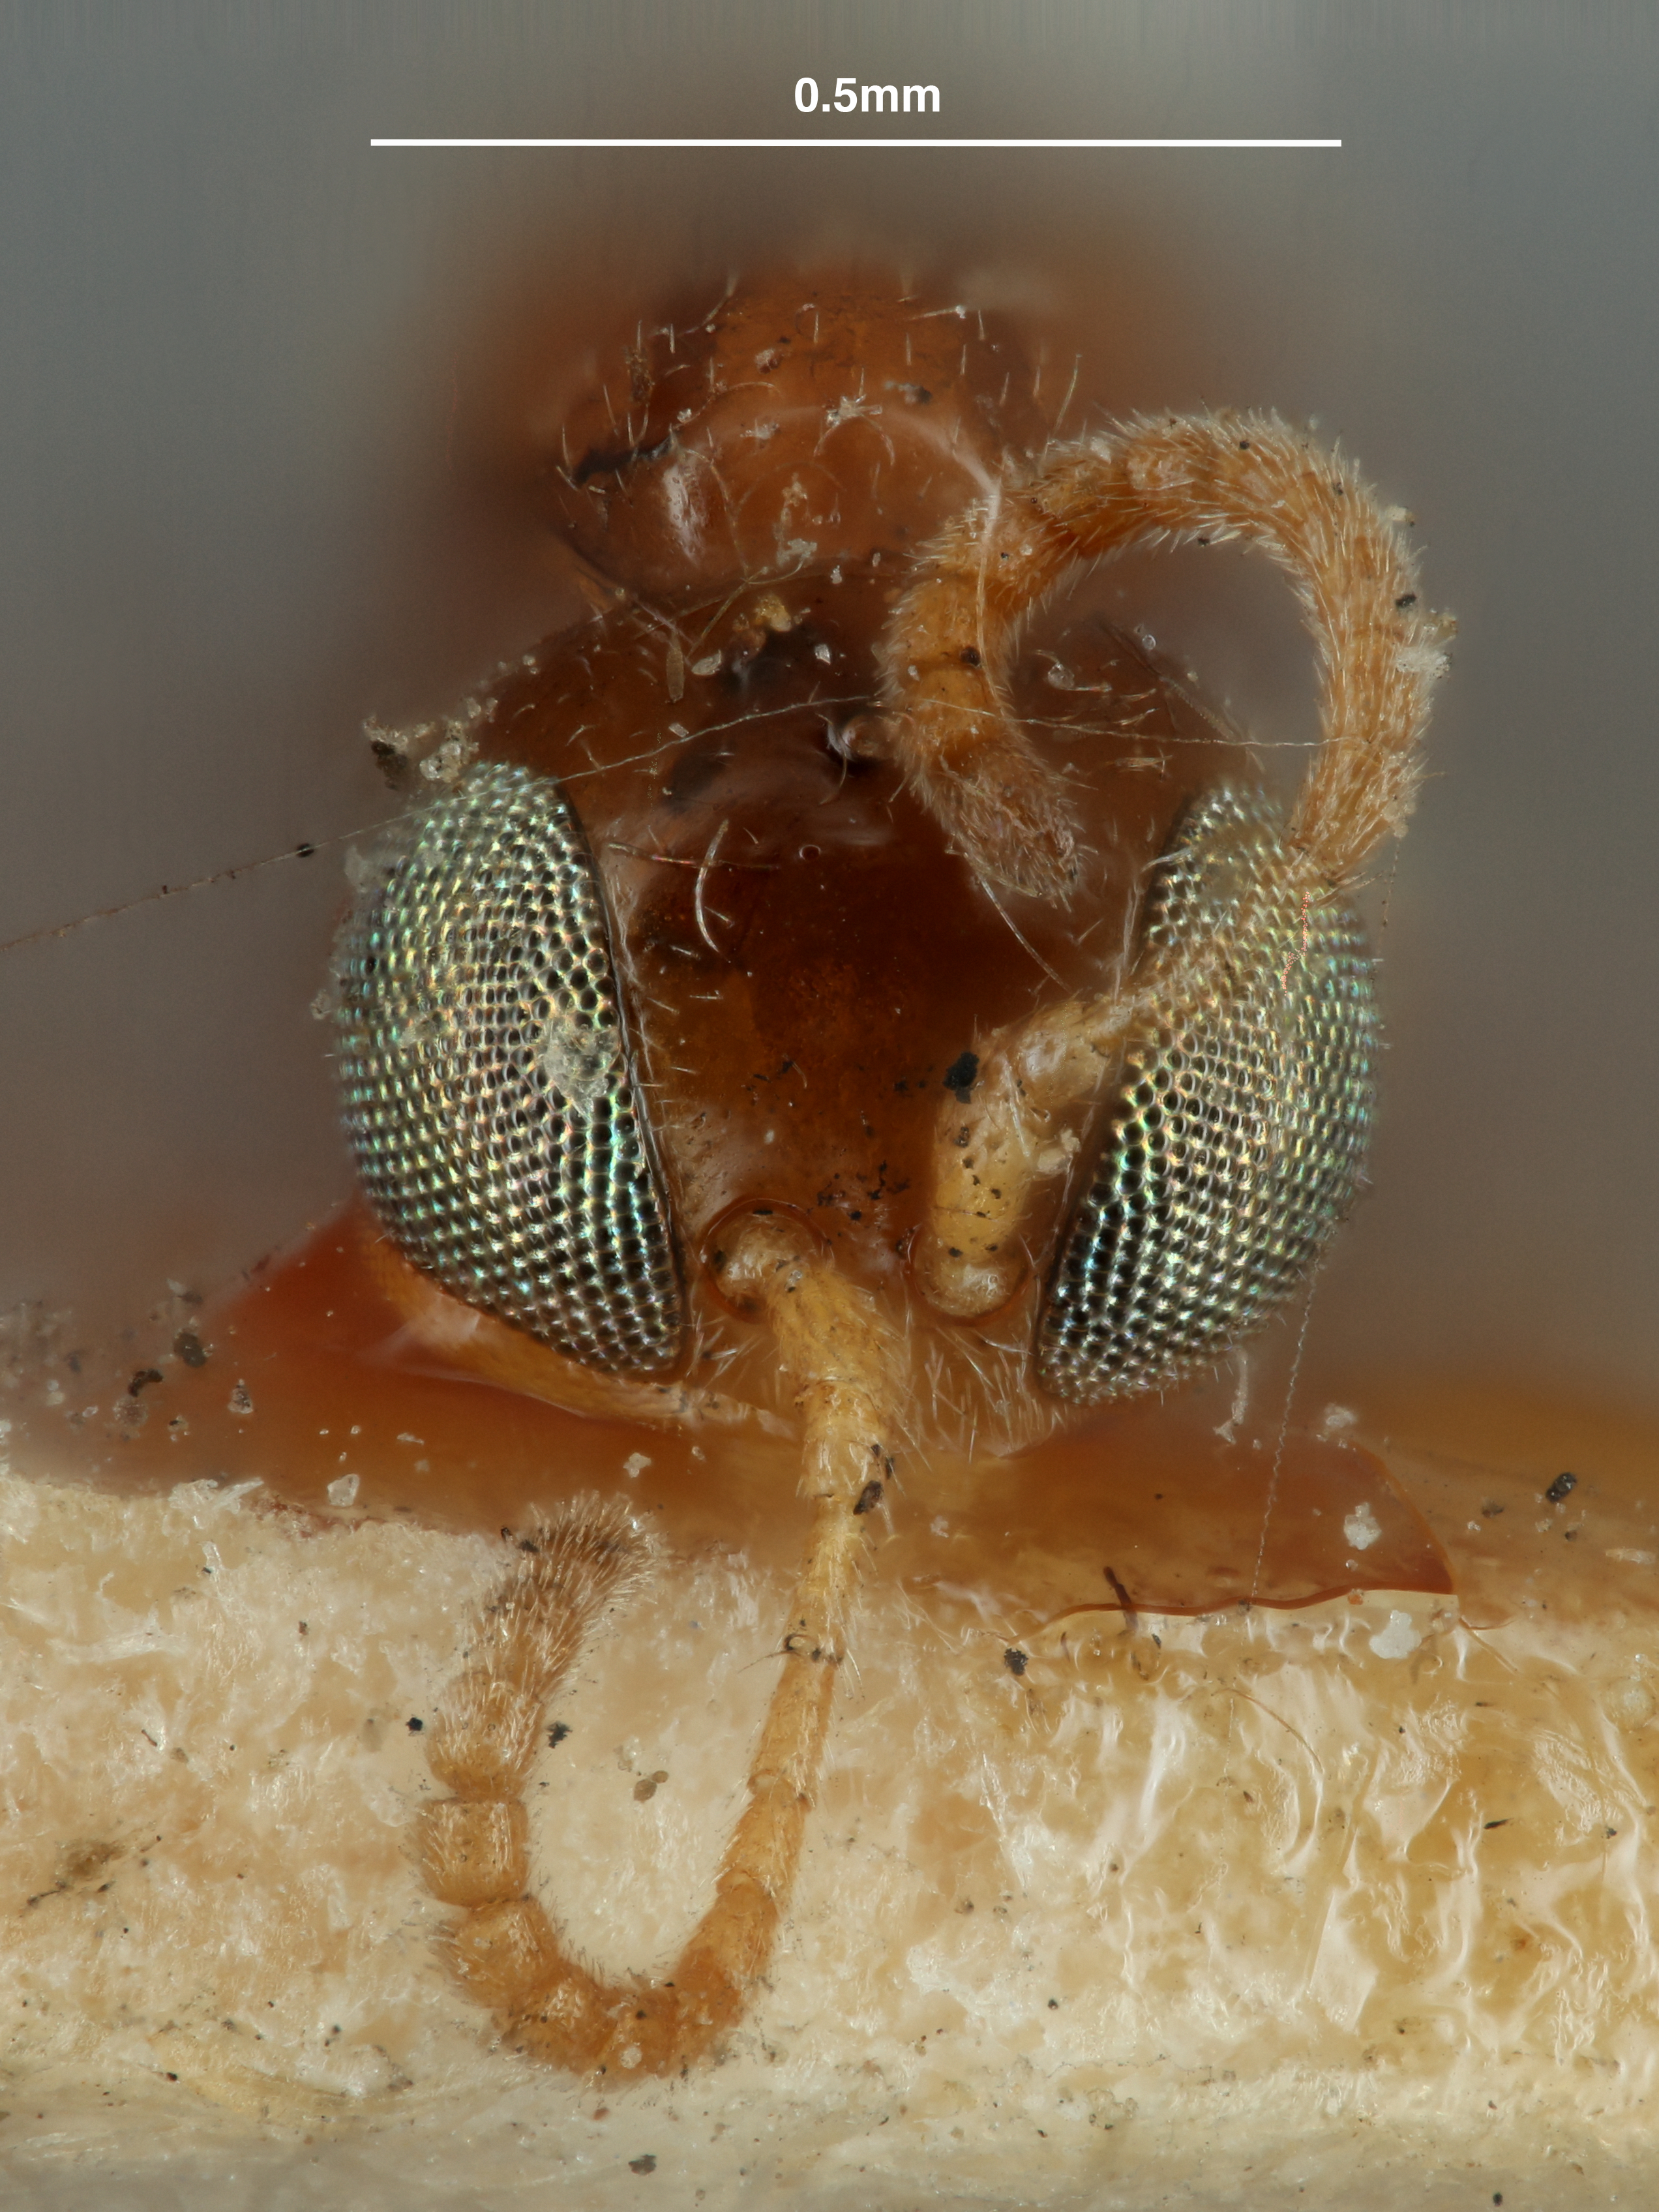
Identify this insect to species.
Euphorus maculipennis
